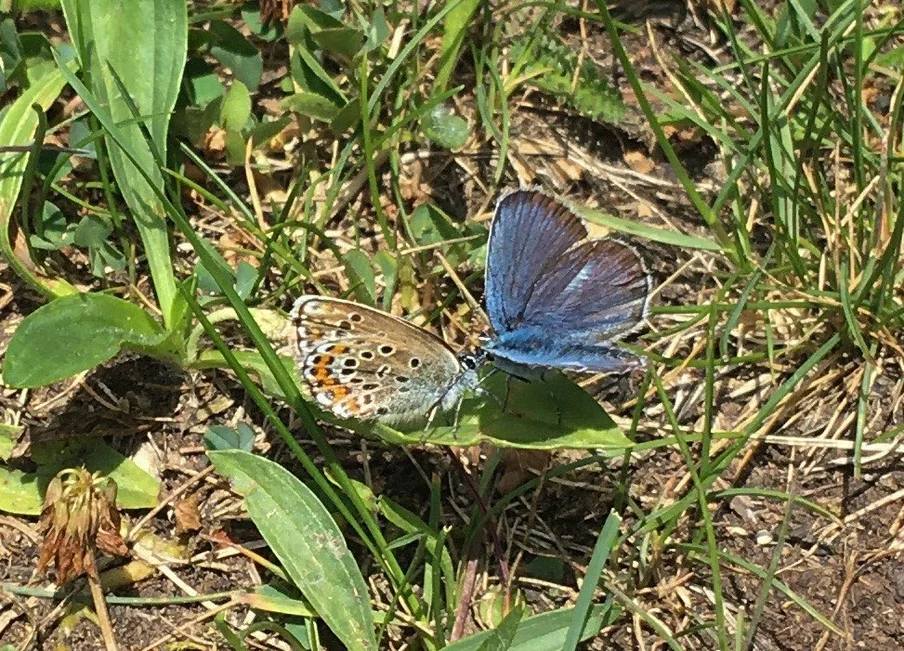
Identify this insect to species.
Plebejus argus
